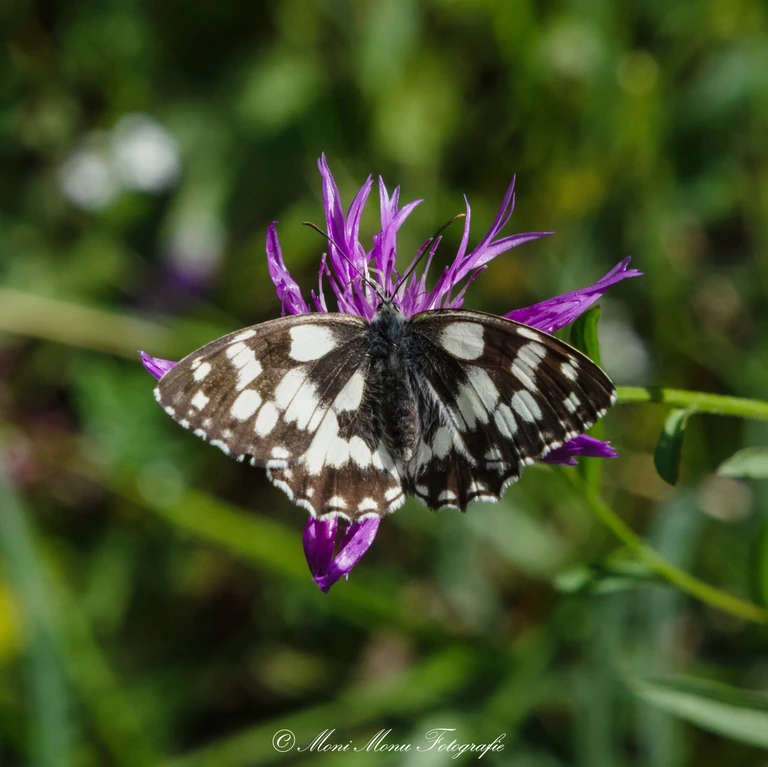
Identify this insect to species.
Melanargia galathea
